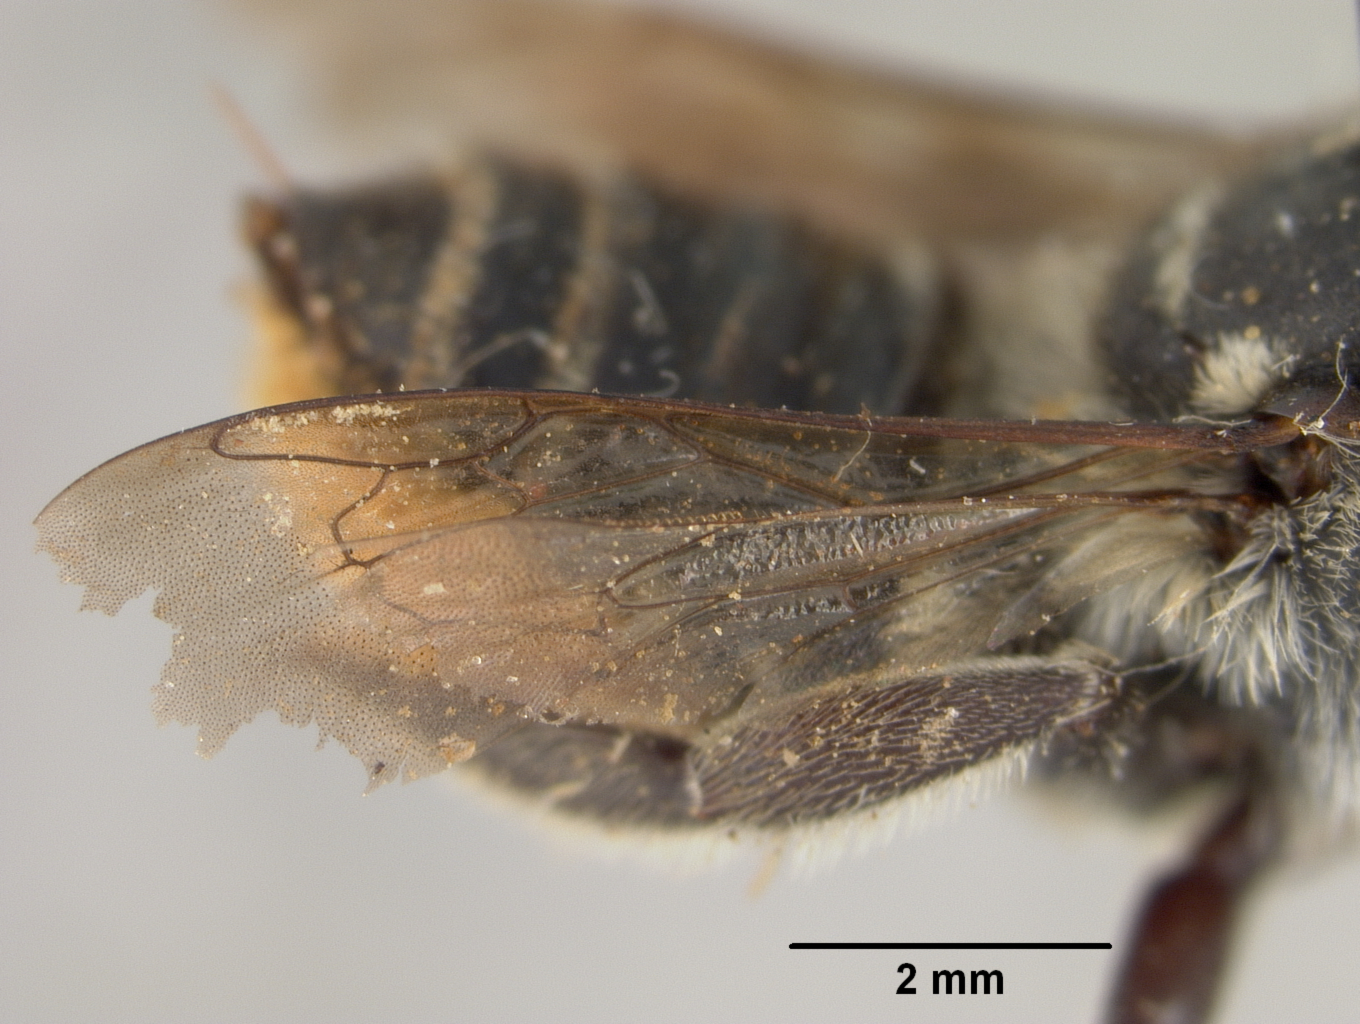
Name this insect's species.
Megachile newelli
